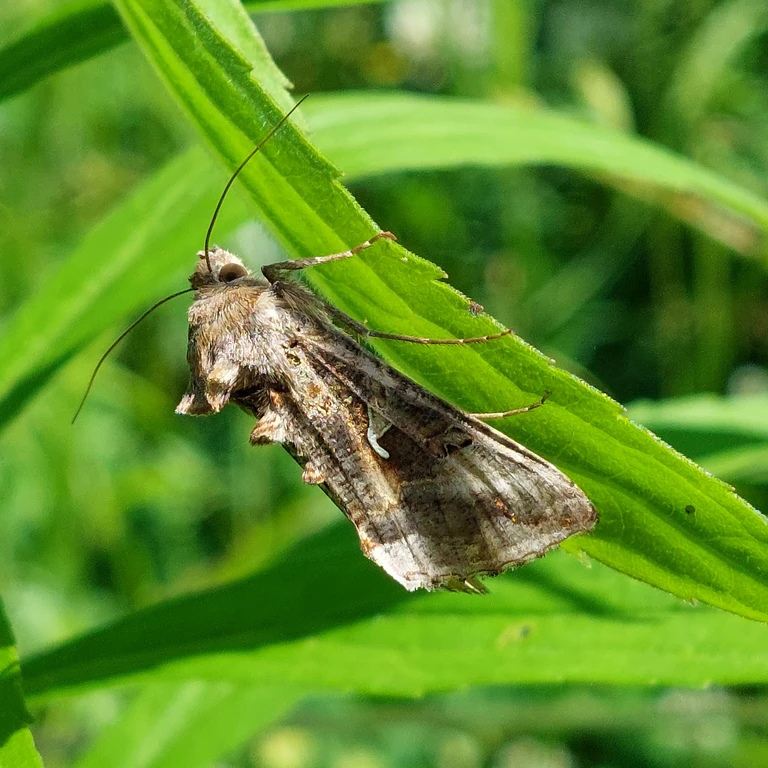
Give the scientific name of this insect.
Autographa gamma
